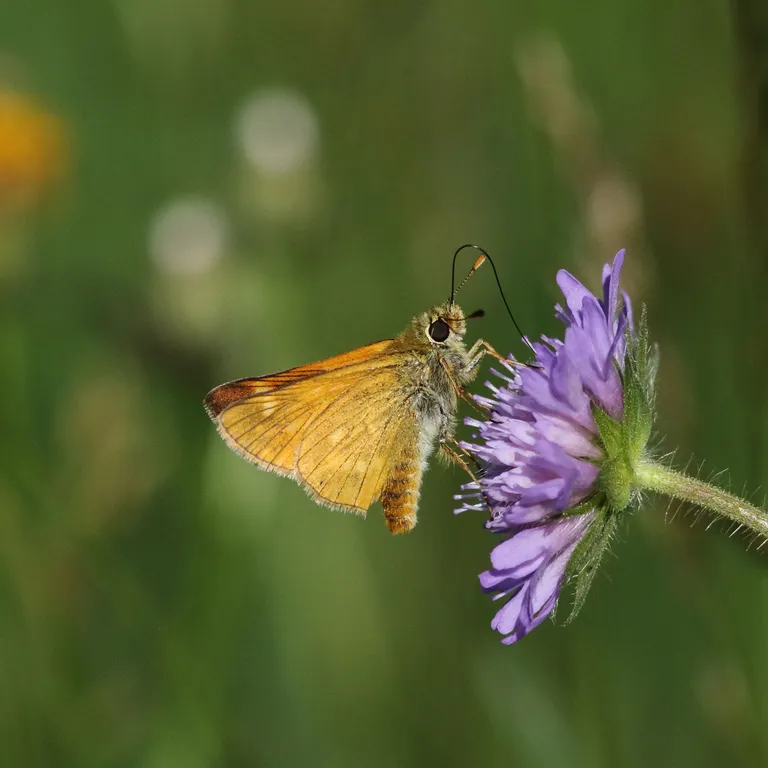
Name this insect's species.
Ochlodes sylvanus (also Ochlodes venata)
